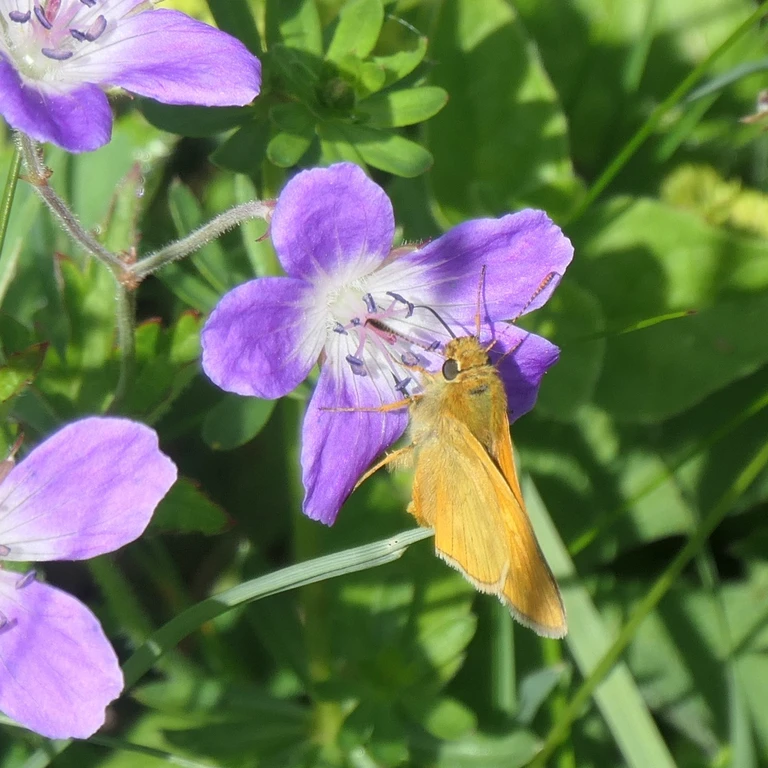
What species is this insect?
Ochlodes sylvanus (also Ochlodes venata)
